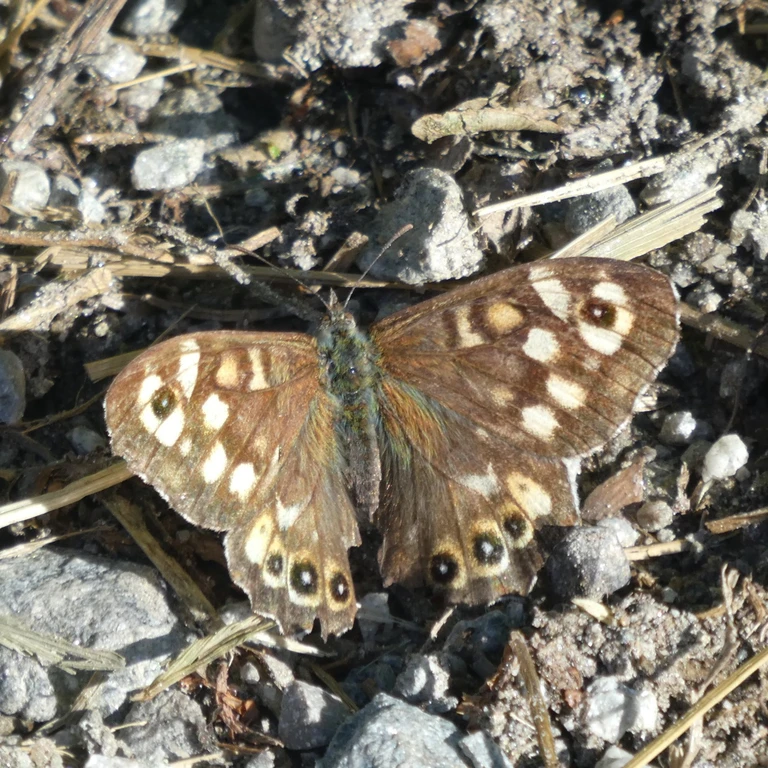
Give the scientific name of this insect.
Pararge aegeria
